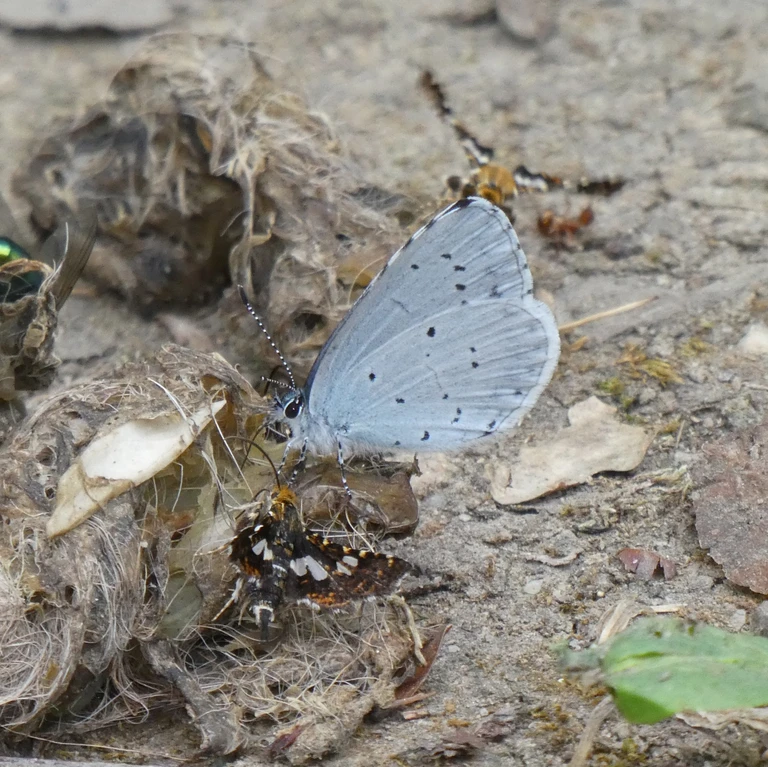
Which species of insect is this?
Celastrina argiolus
